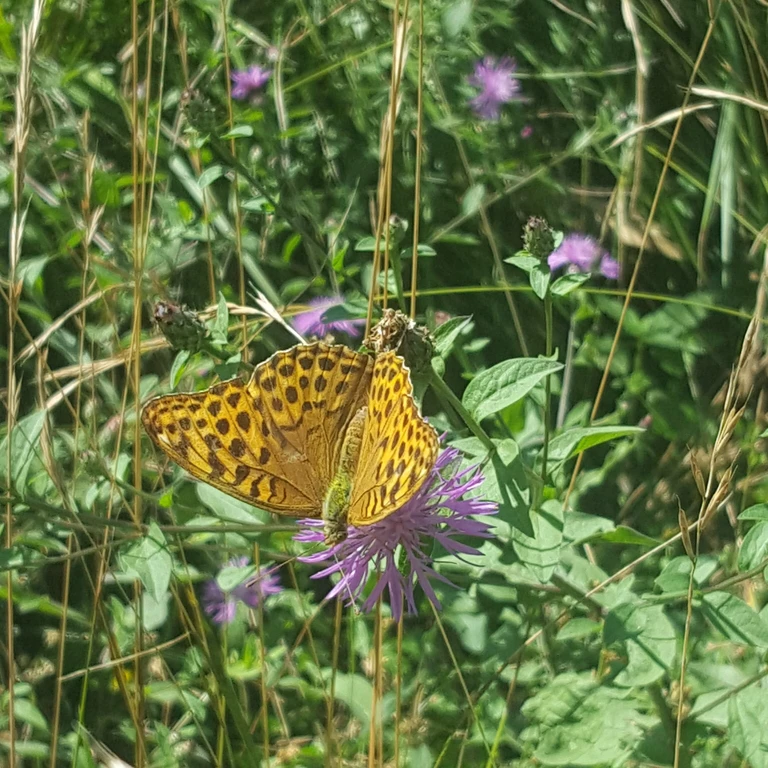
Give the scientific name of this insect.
Argynnis paphia
